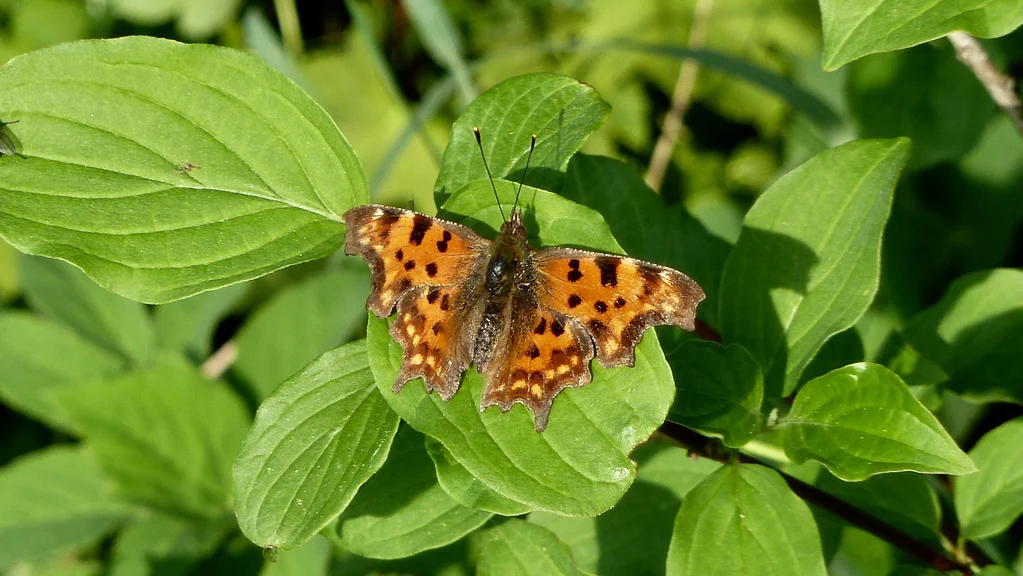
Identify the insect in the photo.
Polygonia c-album
